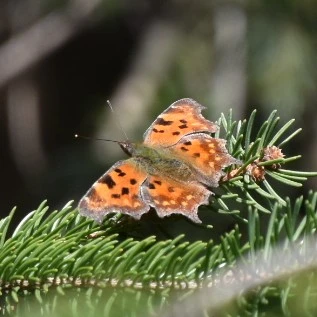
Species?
Polygonia c-album
